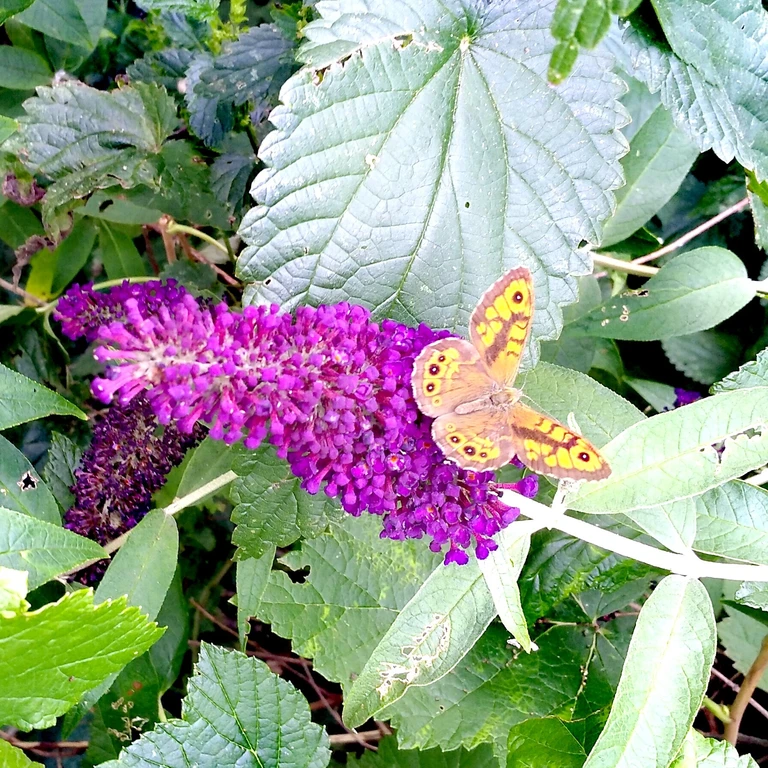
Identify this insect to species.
Lasiommata megera (also Pararge megera)
